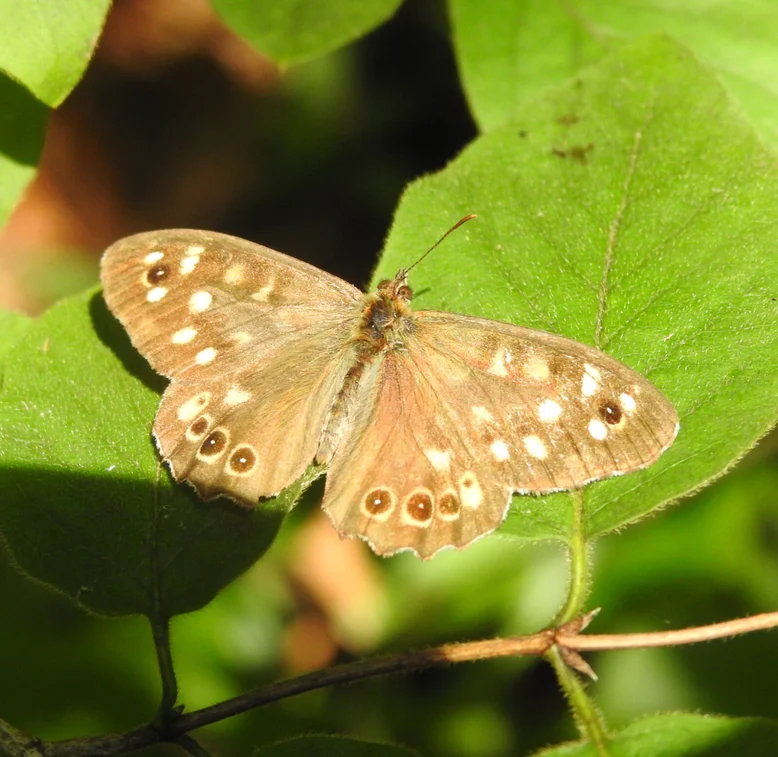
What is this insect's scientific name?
Pararge aegeria
